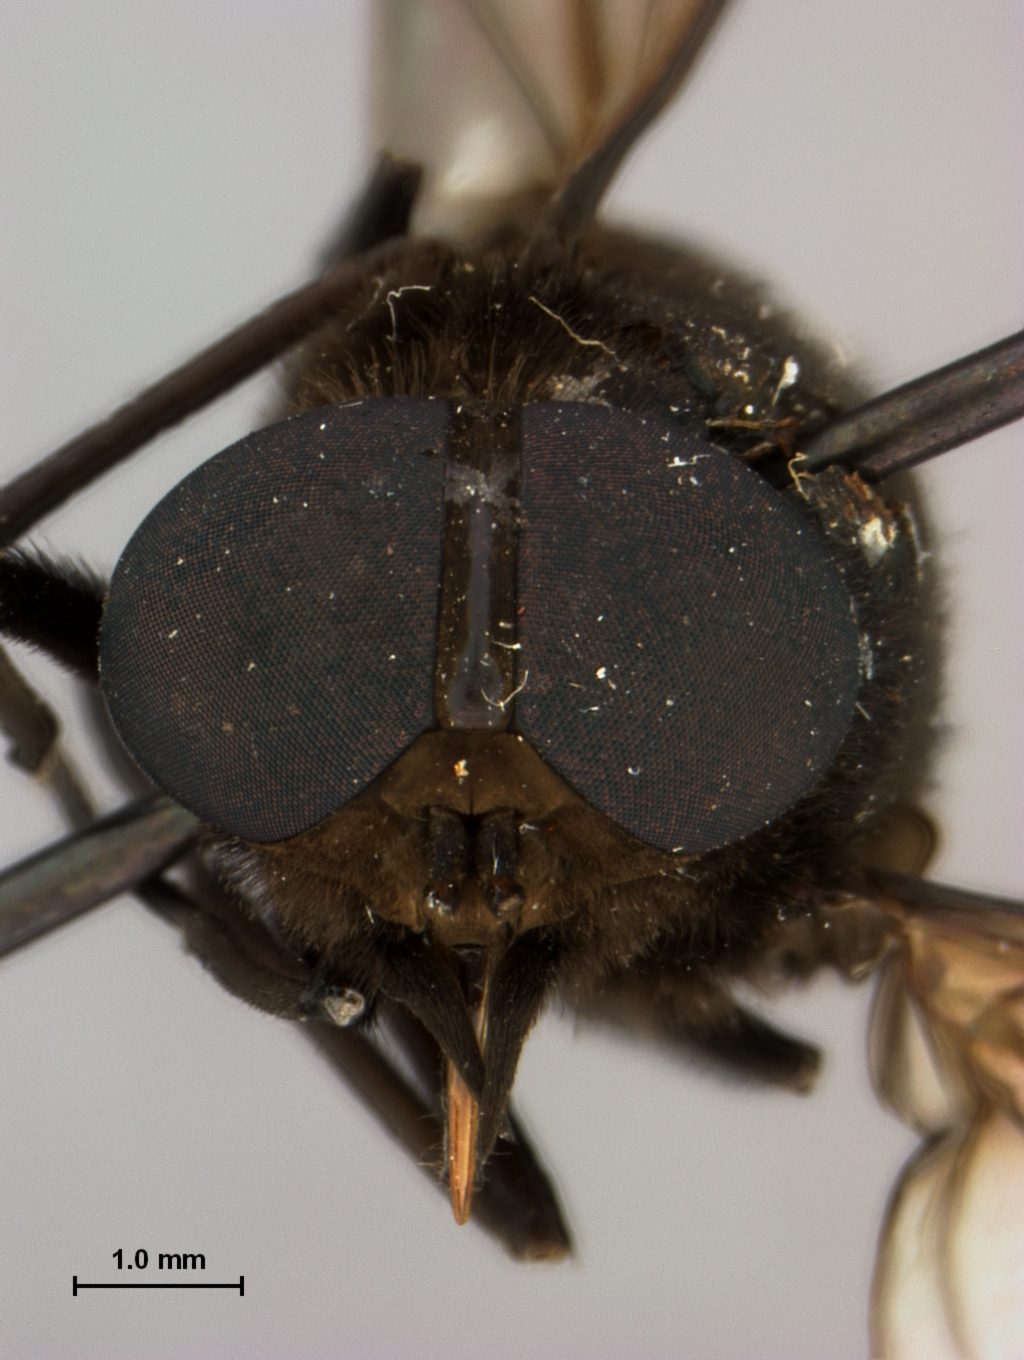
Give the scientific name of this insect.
Cydistomyia crepuscularis
